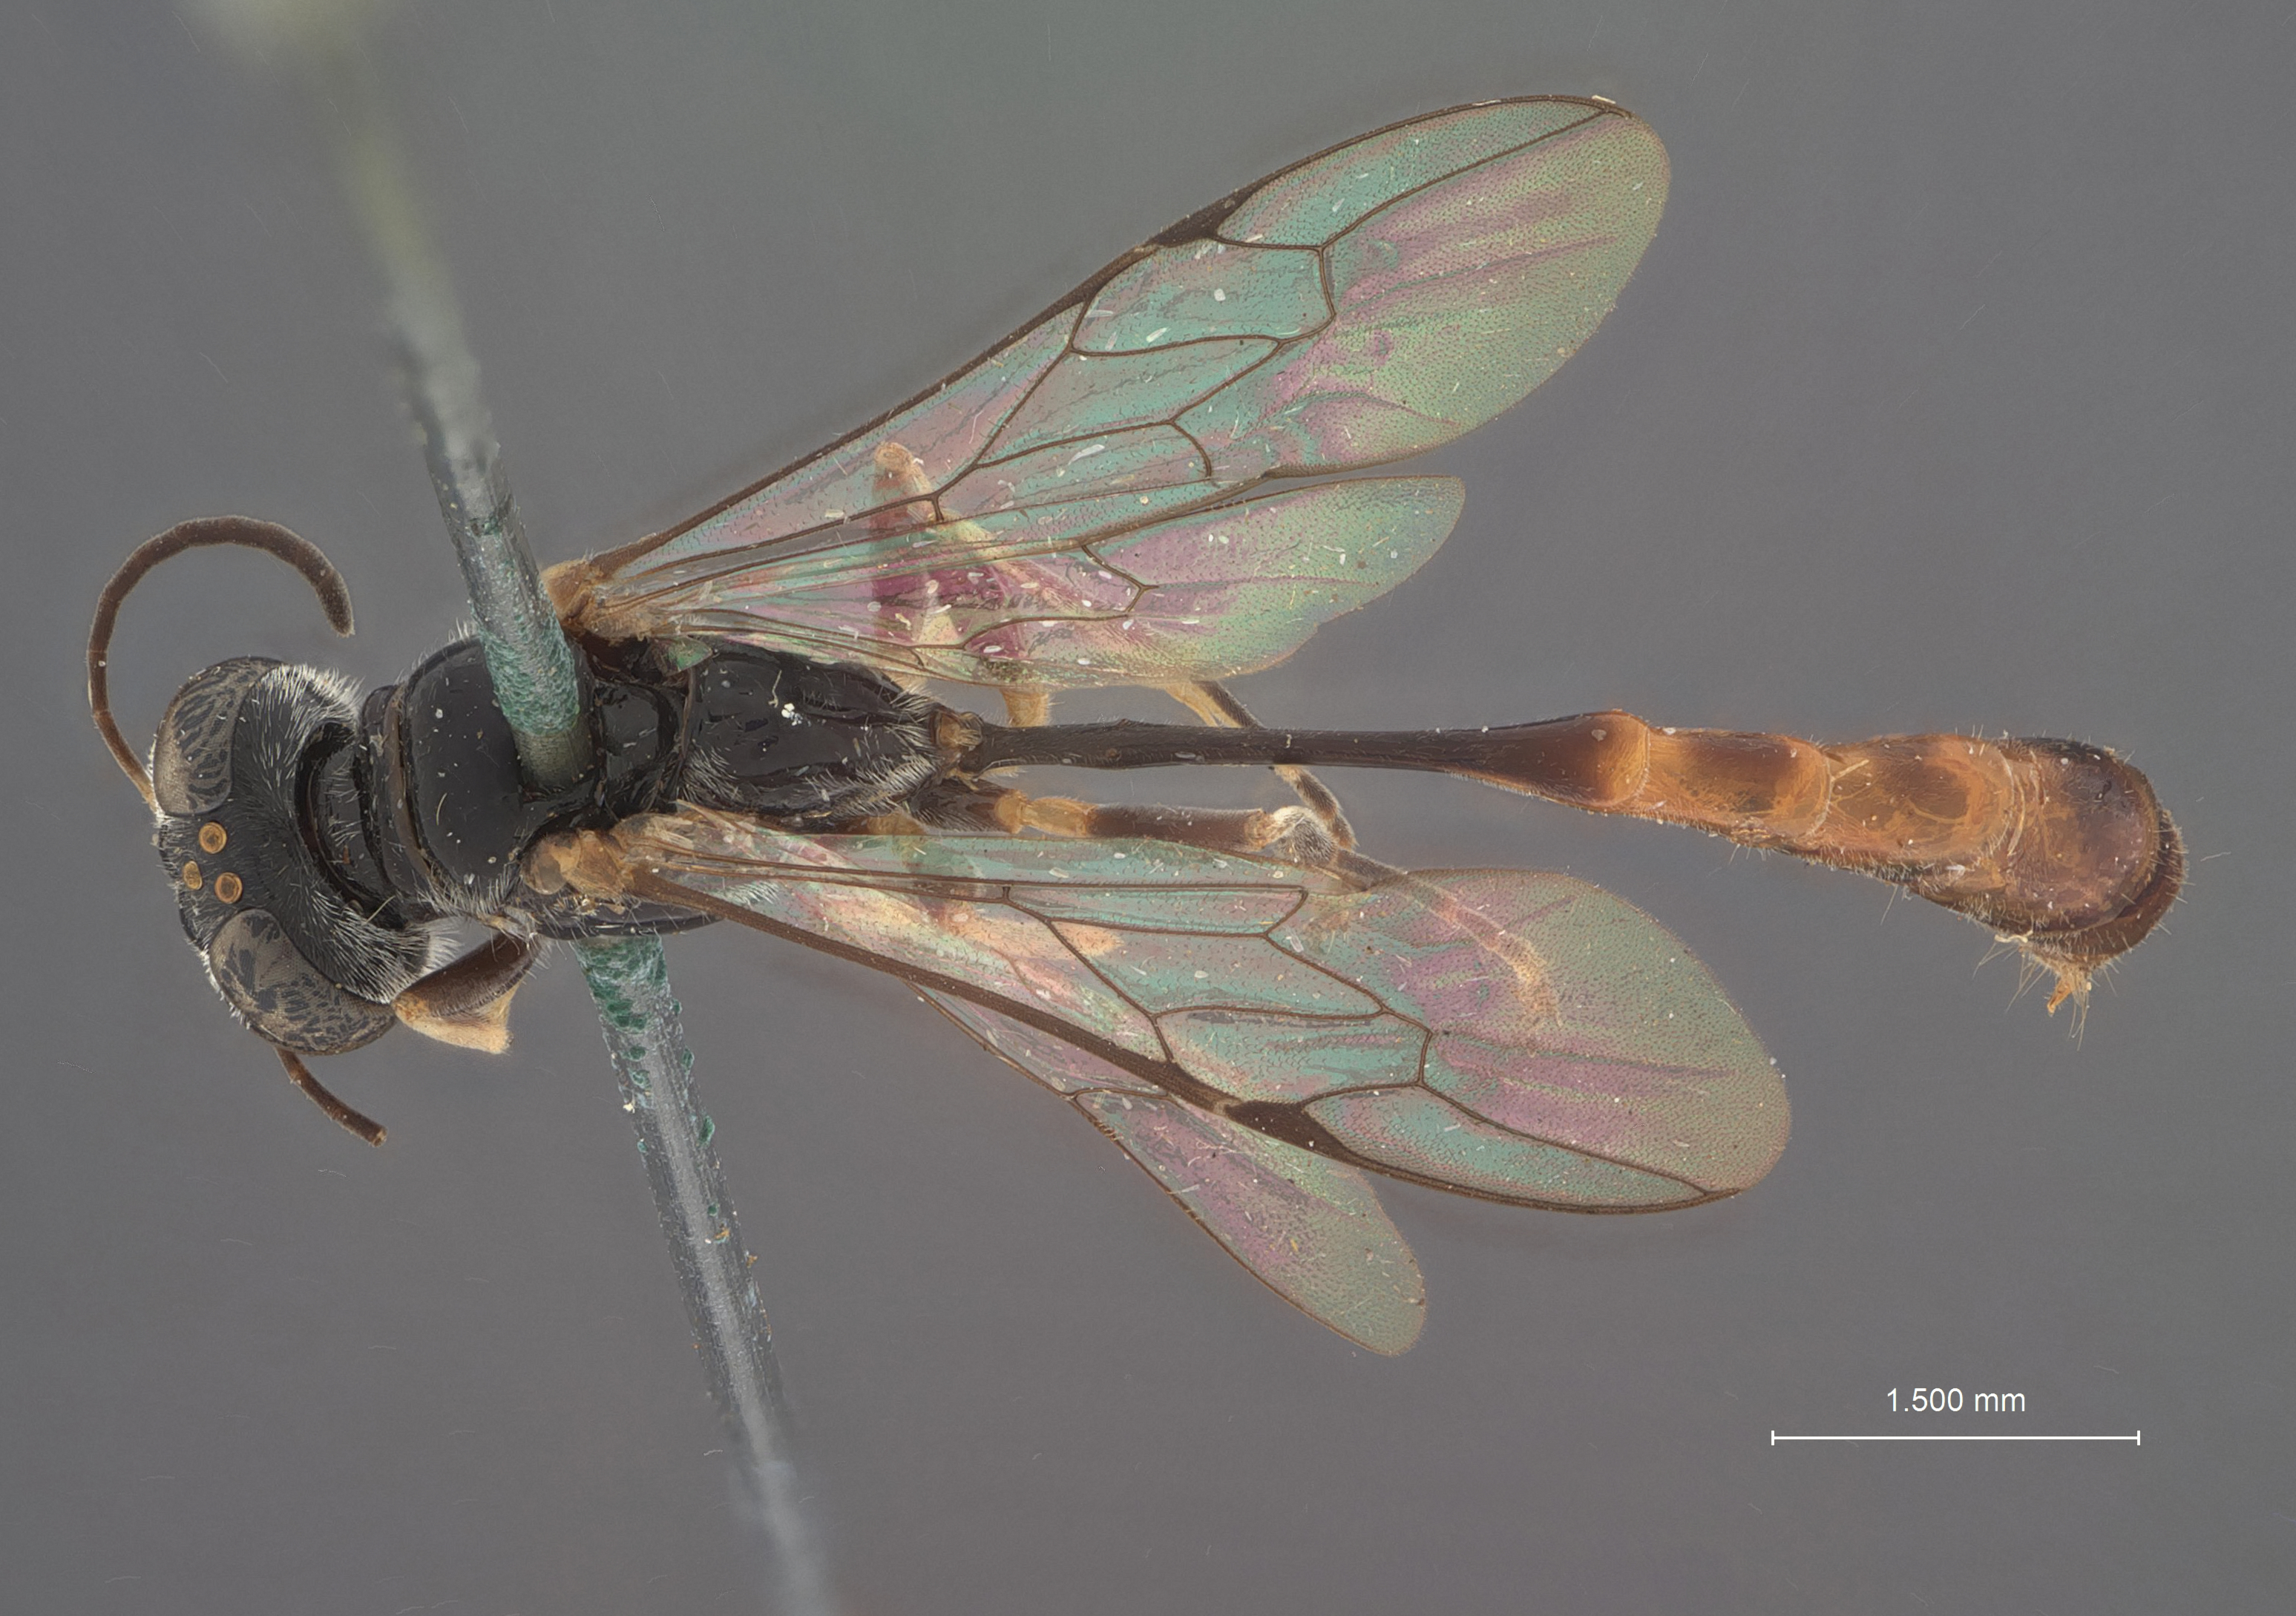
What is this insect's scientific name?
Trypoxylon tomi
